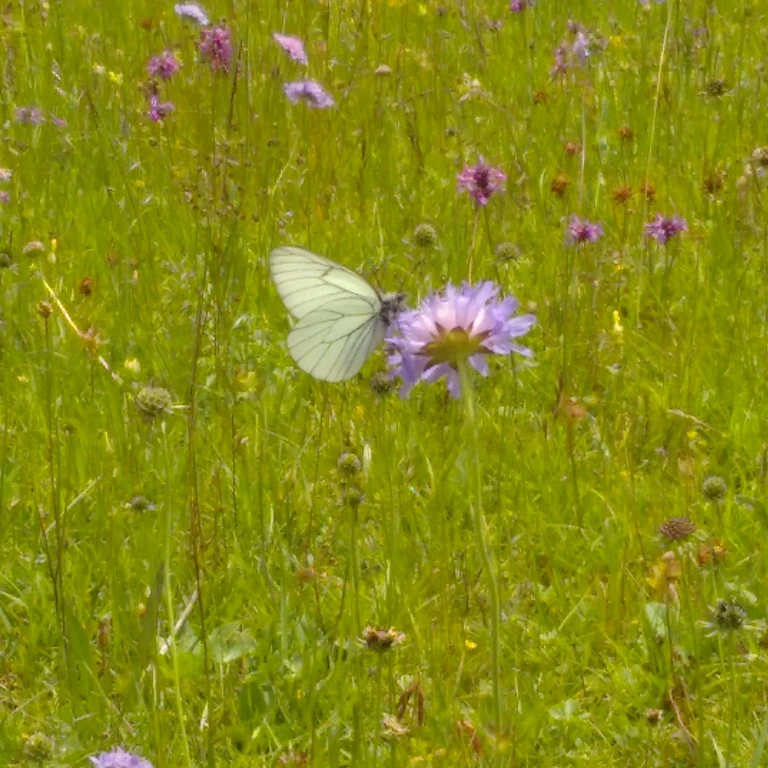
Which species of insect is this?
Aporia crataegi
